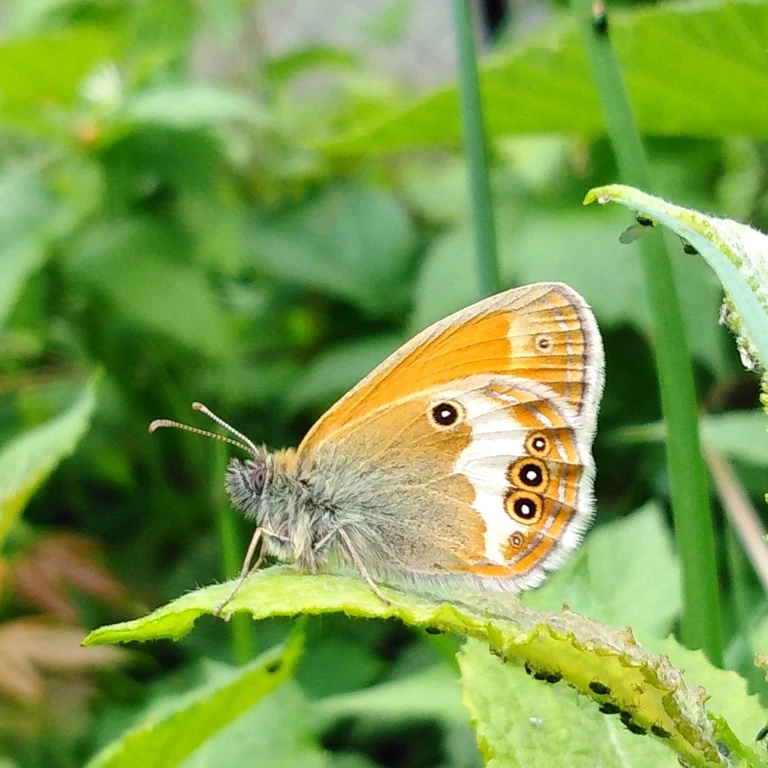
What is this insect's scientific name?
Coenonympha arcania
